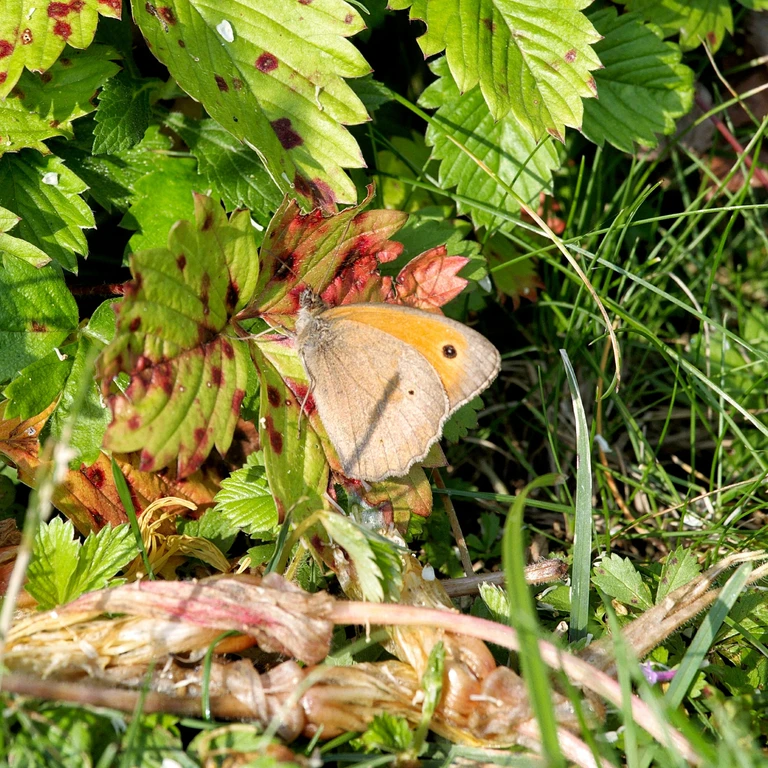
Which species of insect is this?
Maniola jurtina
